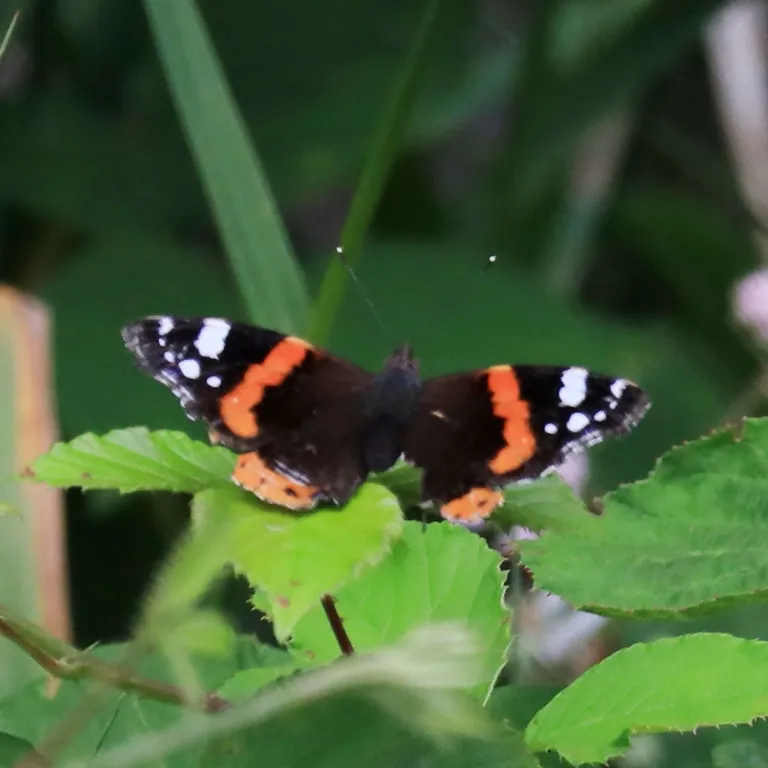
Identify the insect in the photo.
Vanessa atalanta
